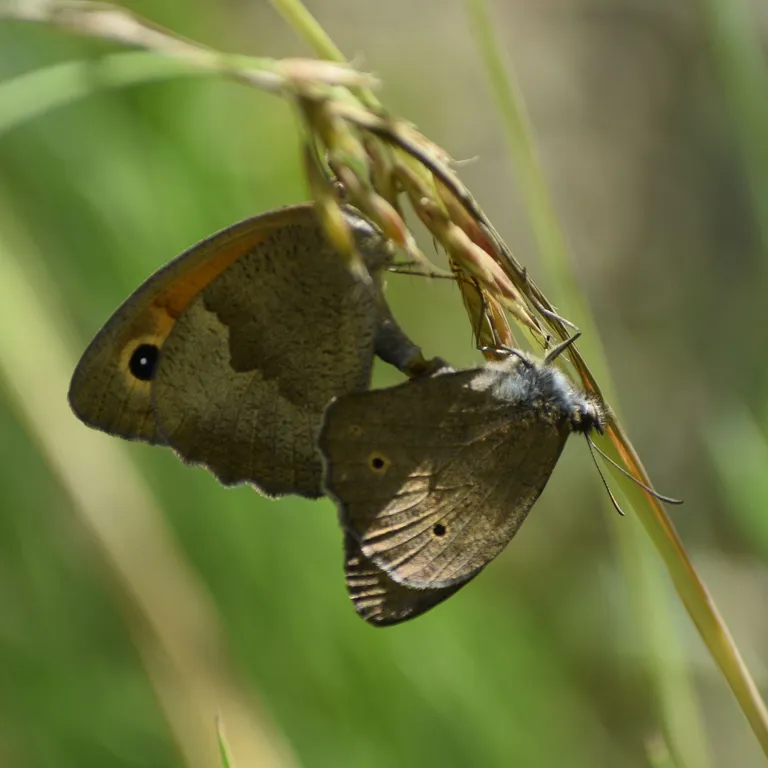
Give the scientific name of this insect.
Maniola jurtina
